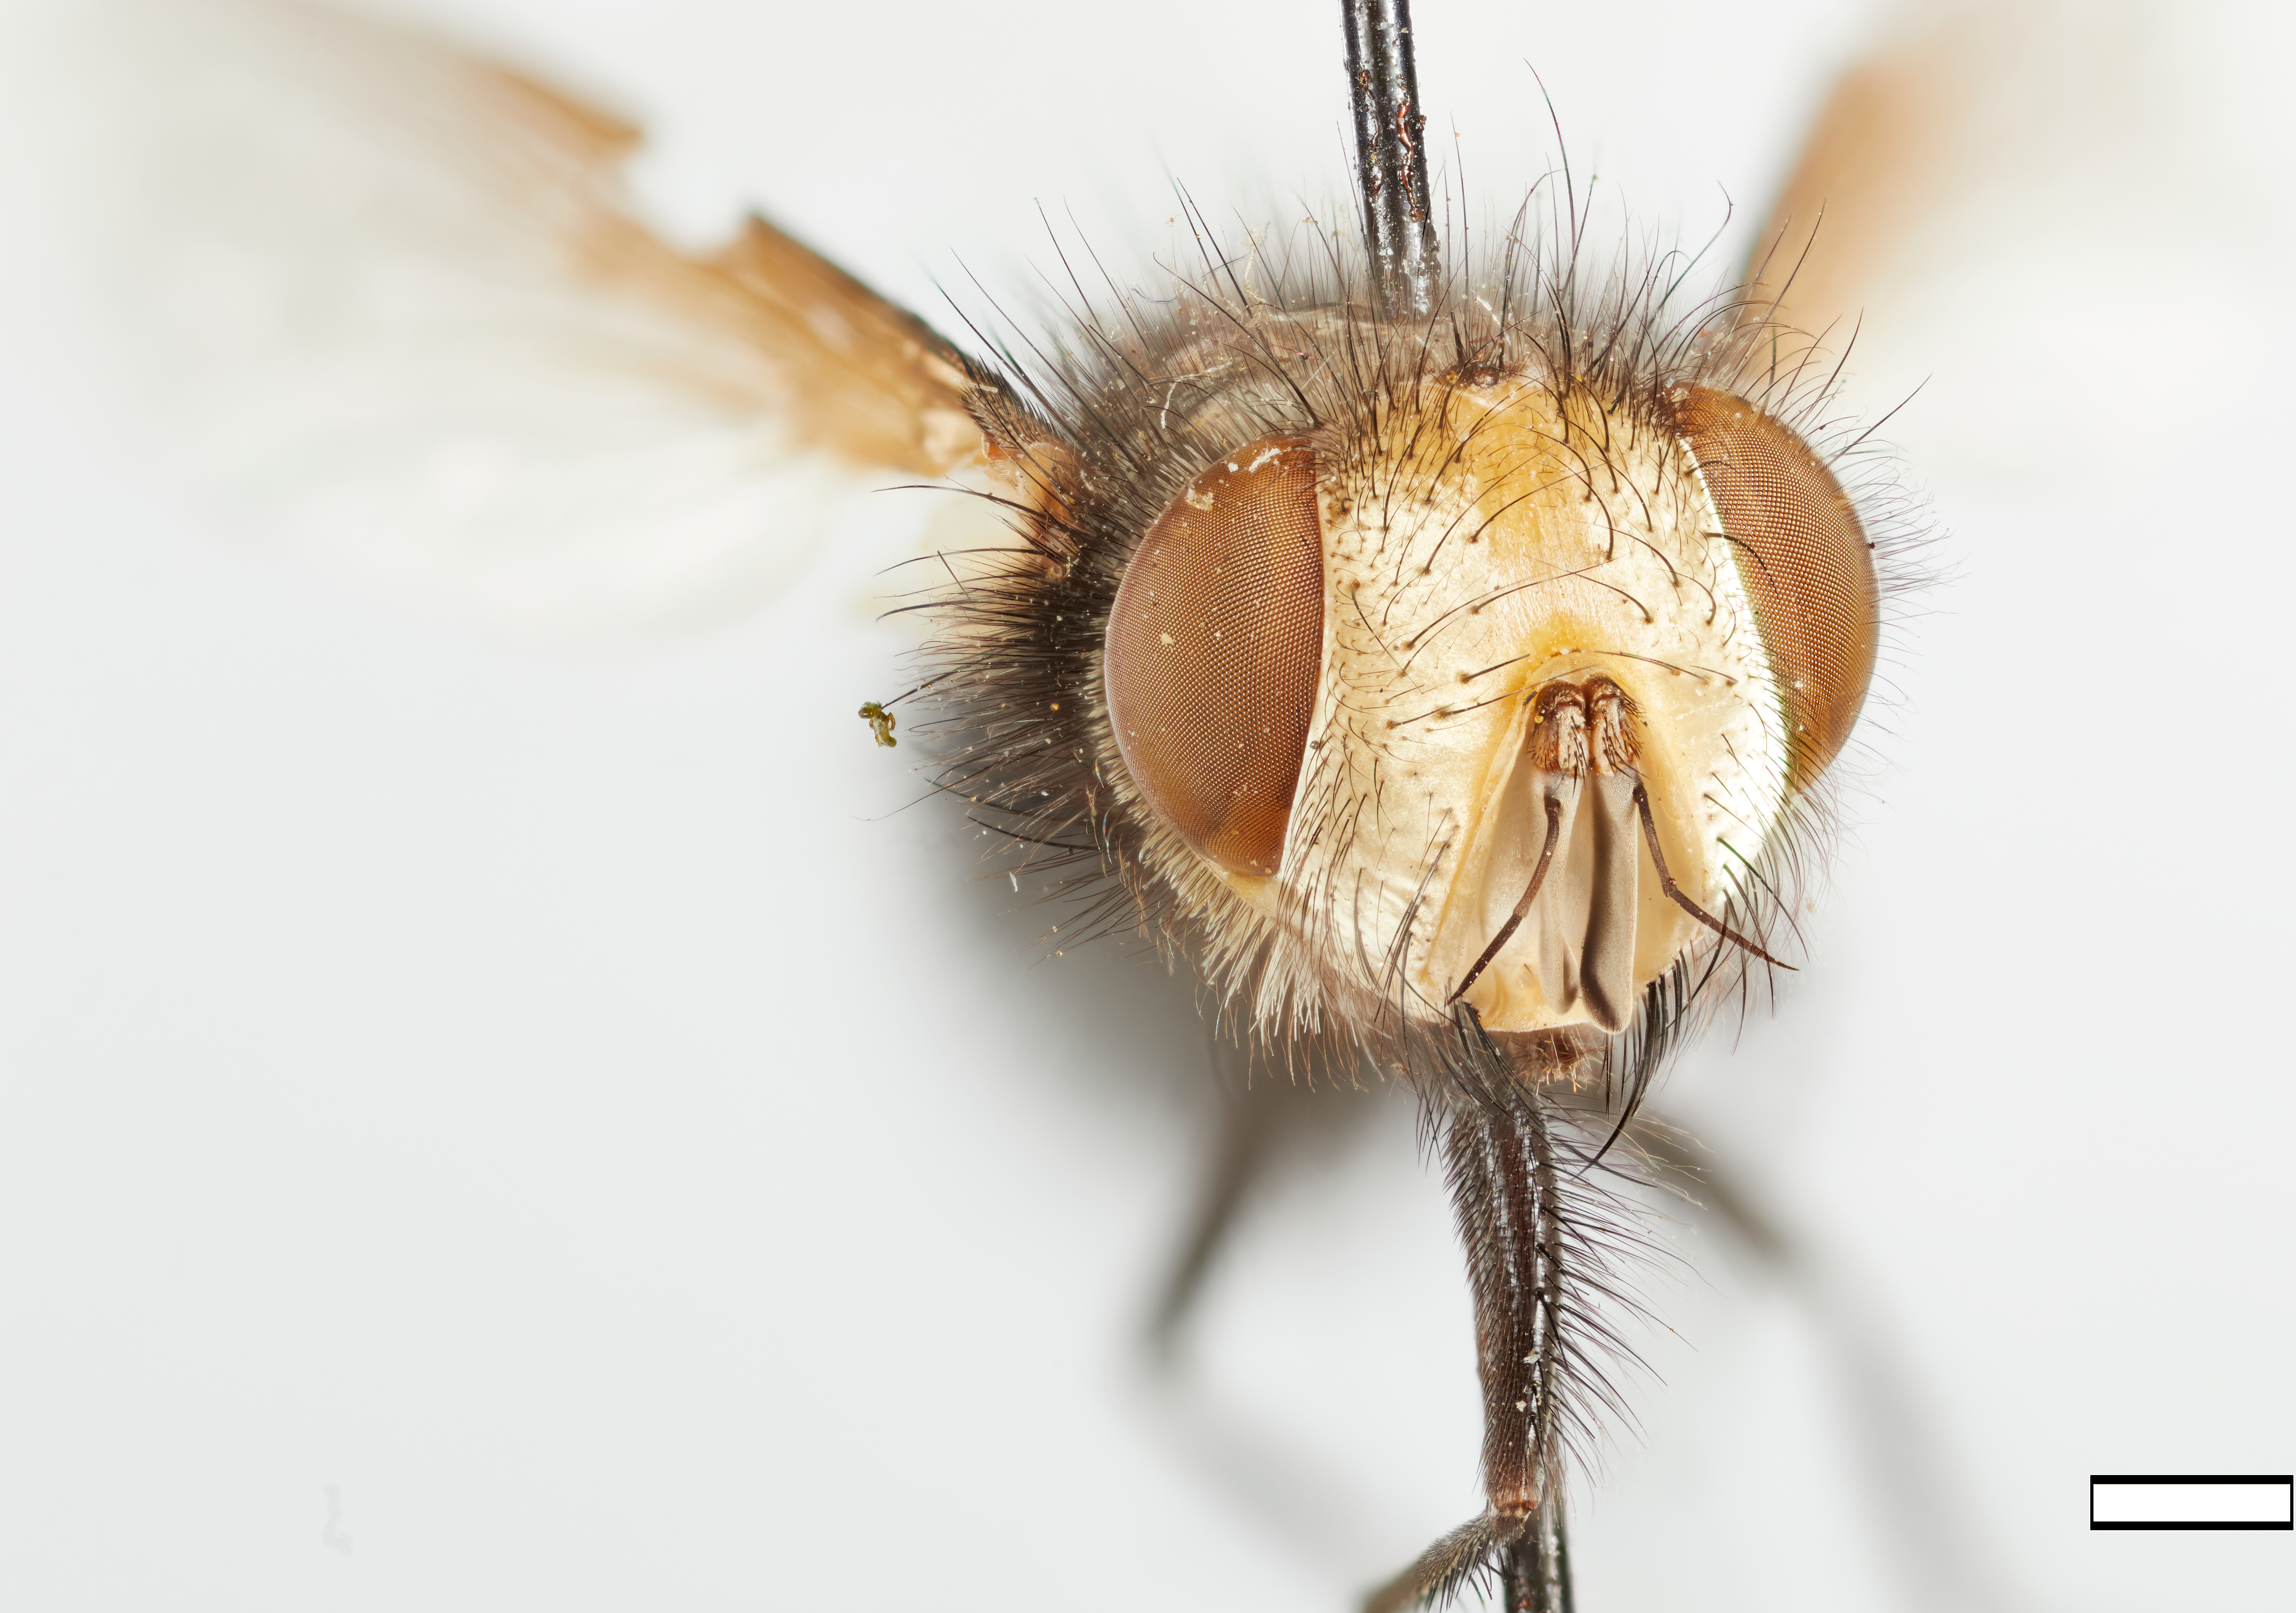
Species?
Gonia hirsuta
